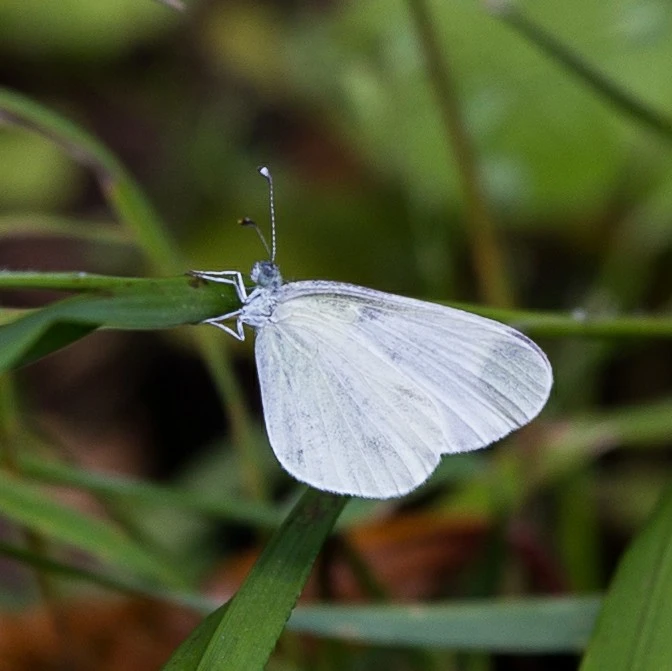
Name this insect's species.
Leptidea sinapis/juvernica
